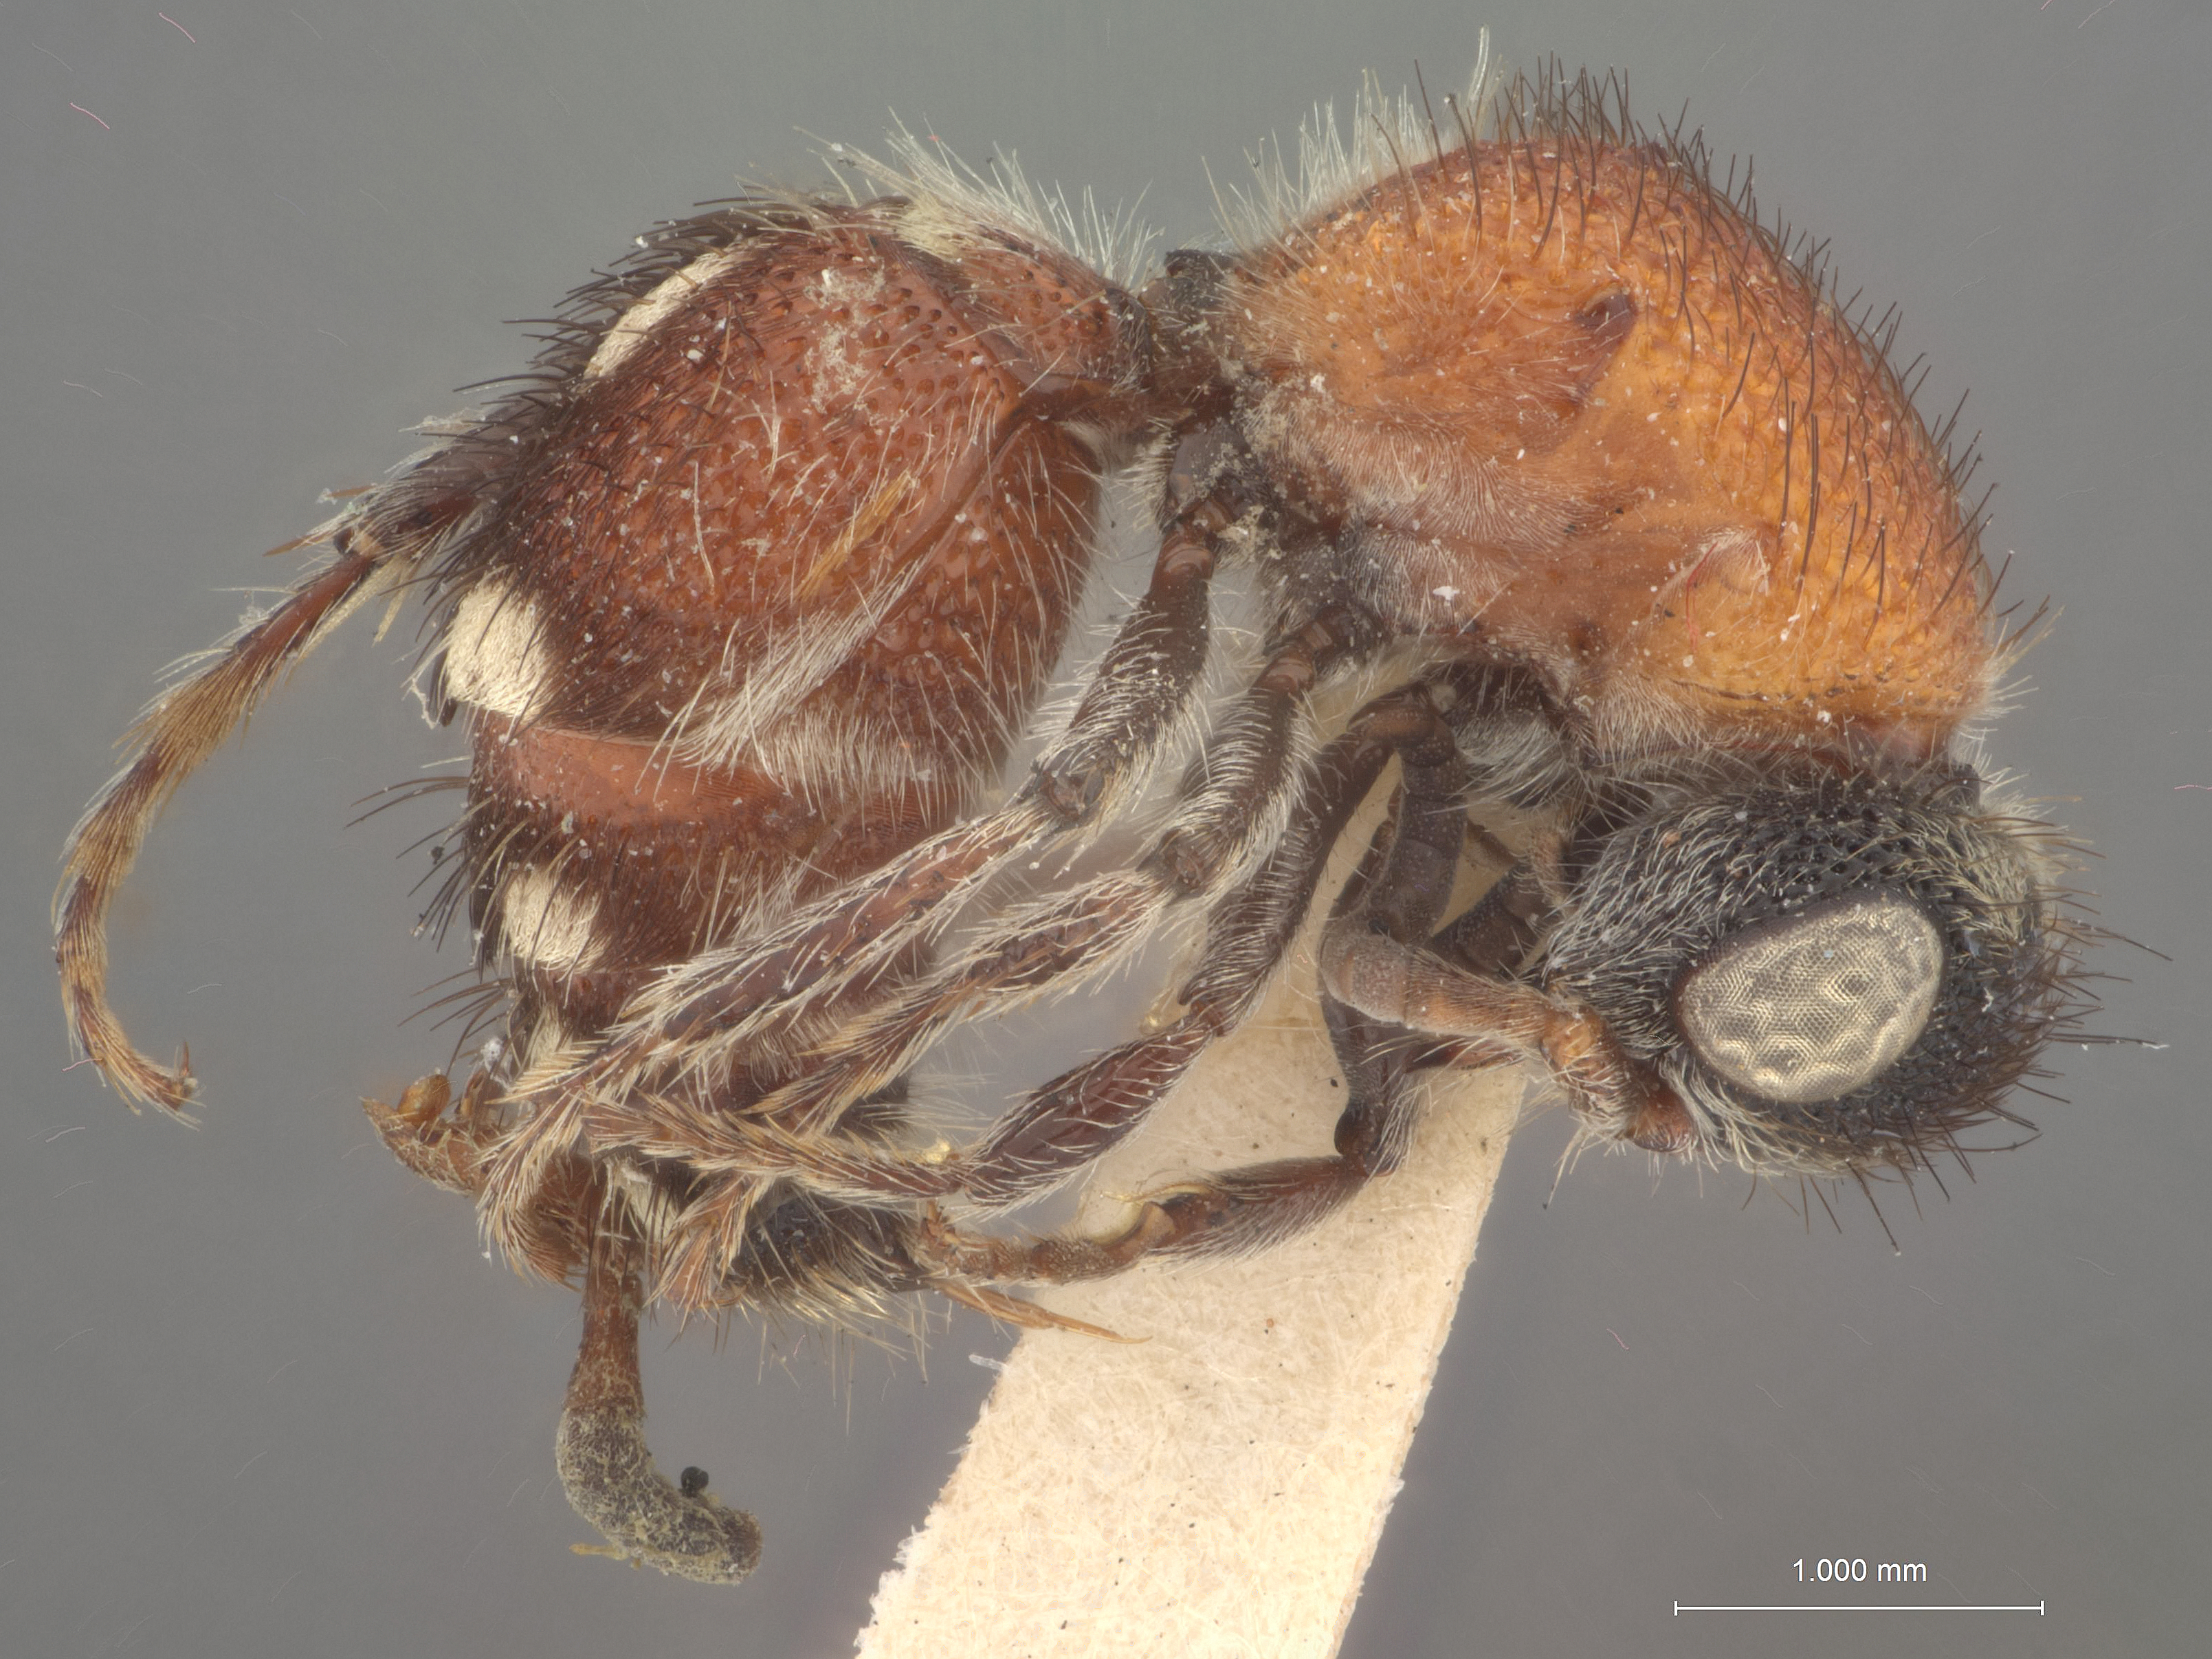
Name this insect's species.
Timulla yungasae
